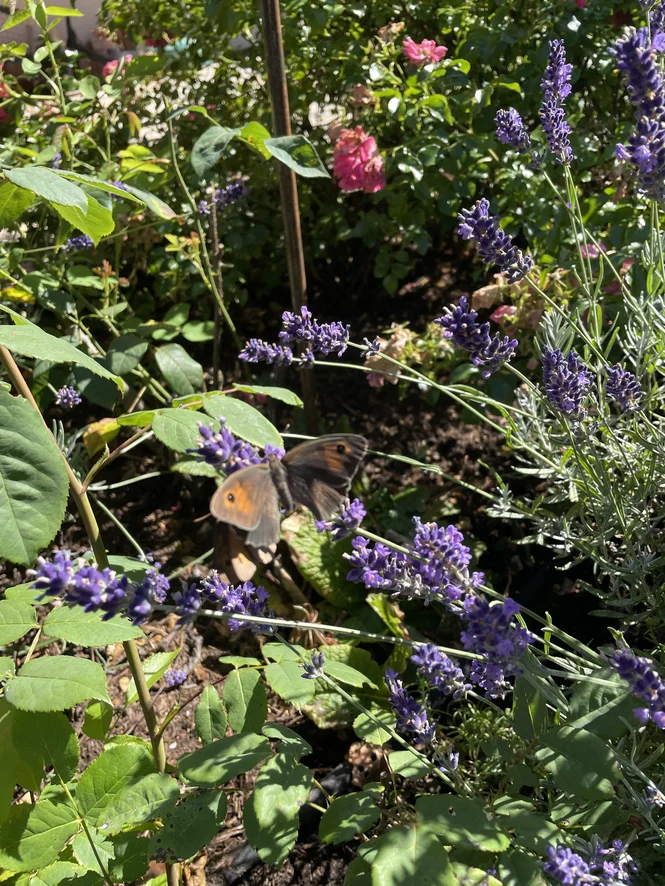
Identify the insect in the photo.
Maniola jurtina
